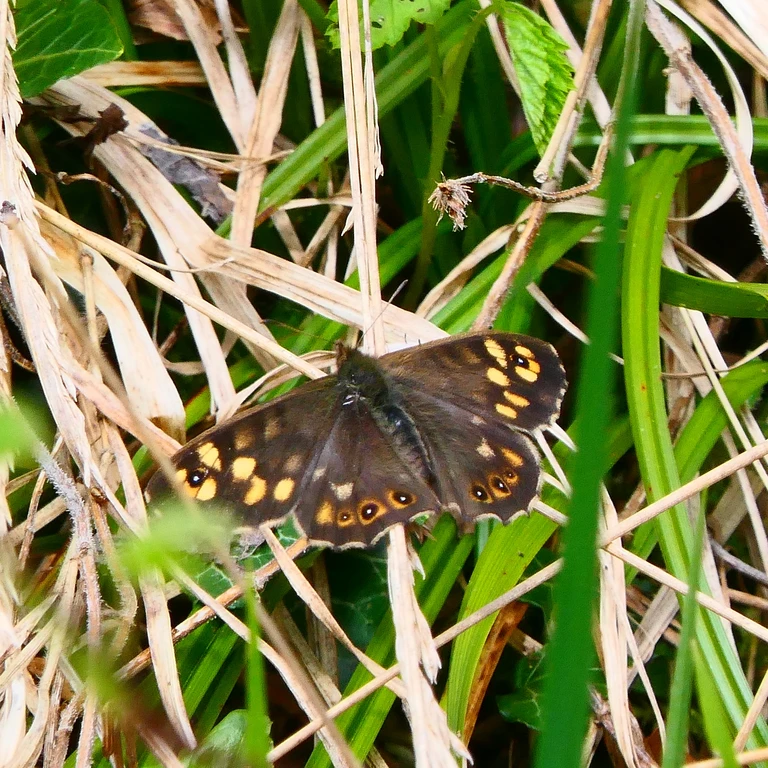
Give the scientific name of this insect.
Pararge aegeria
